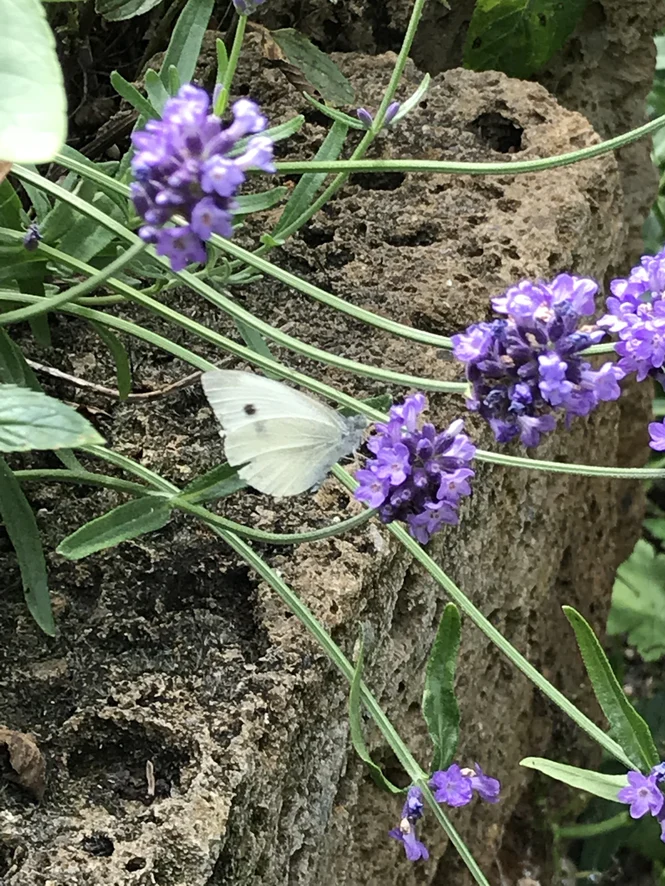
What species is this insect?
Pieris rapae
